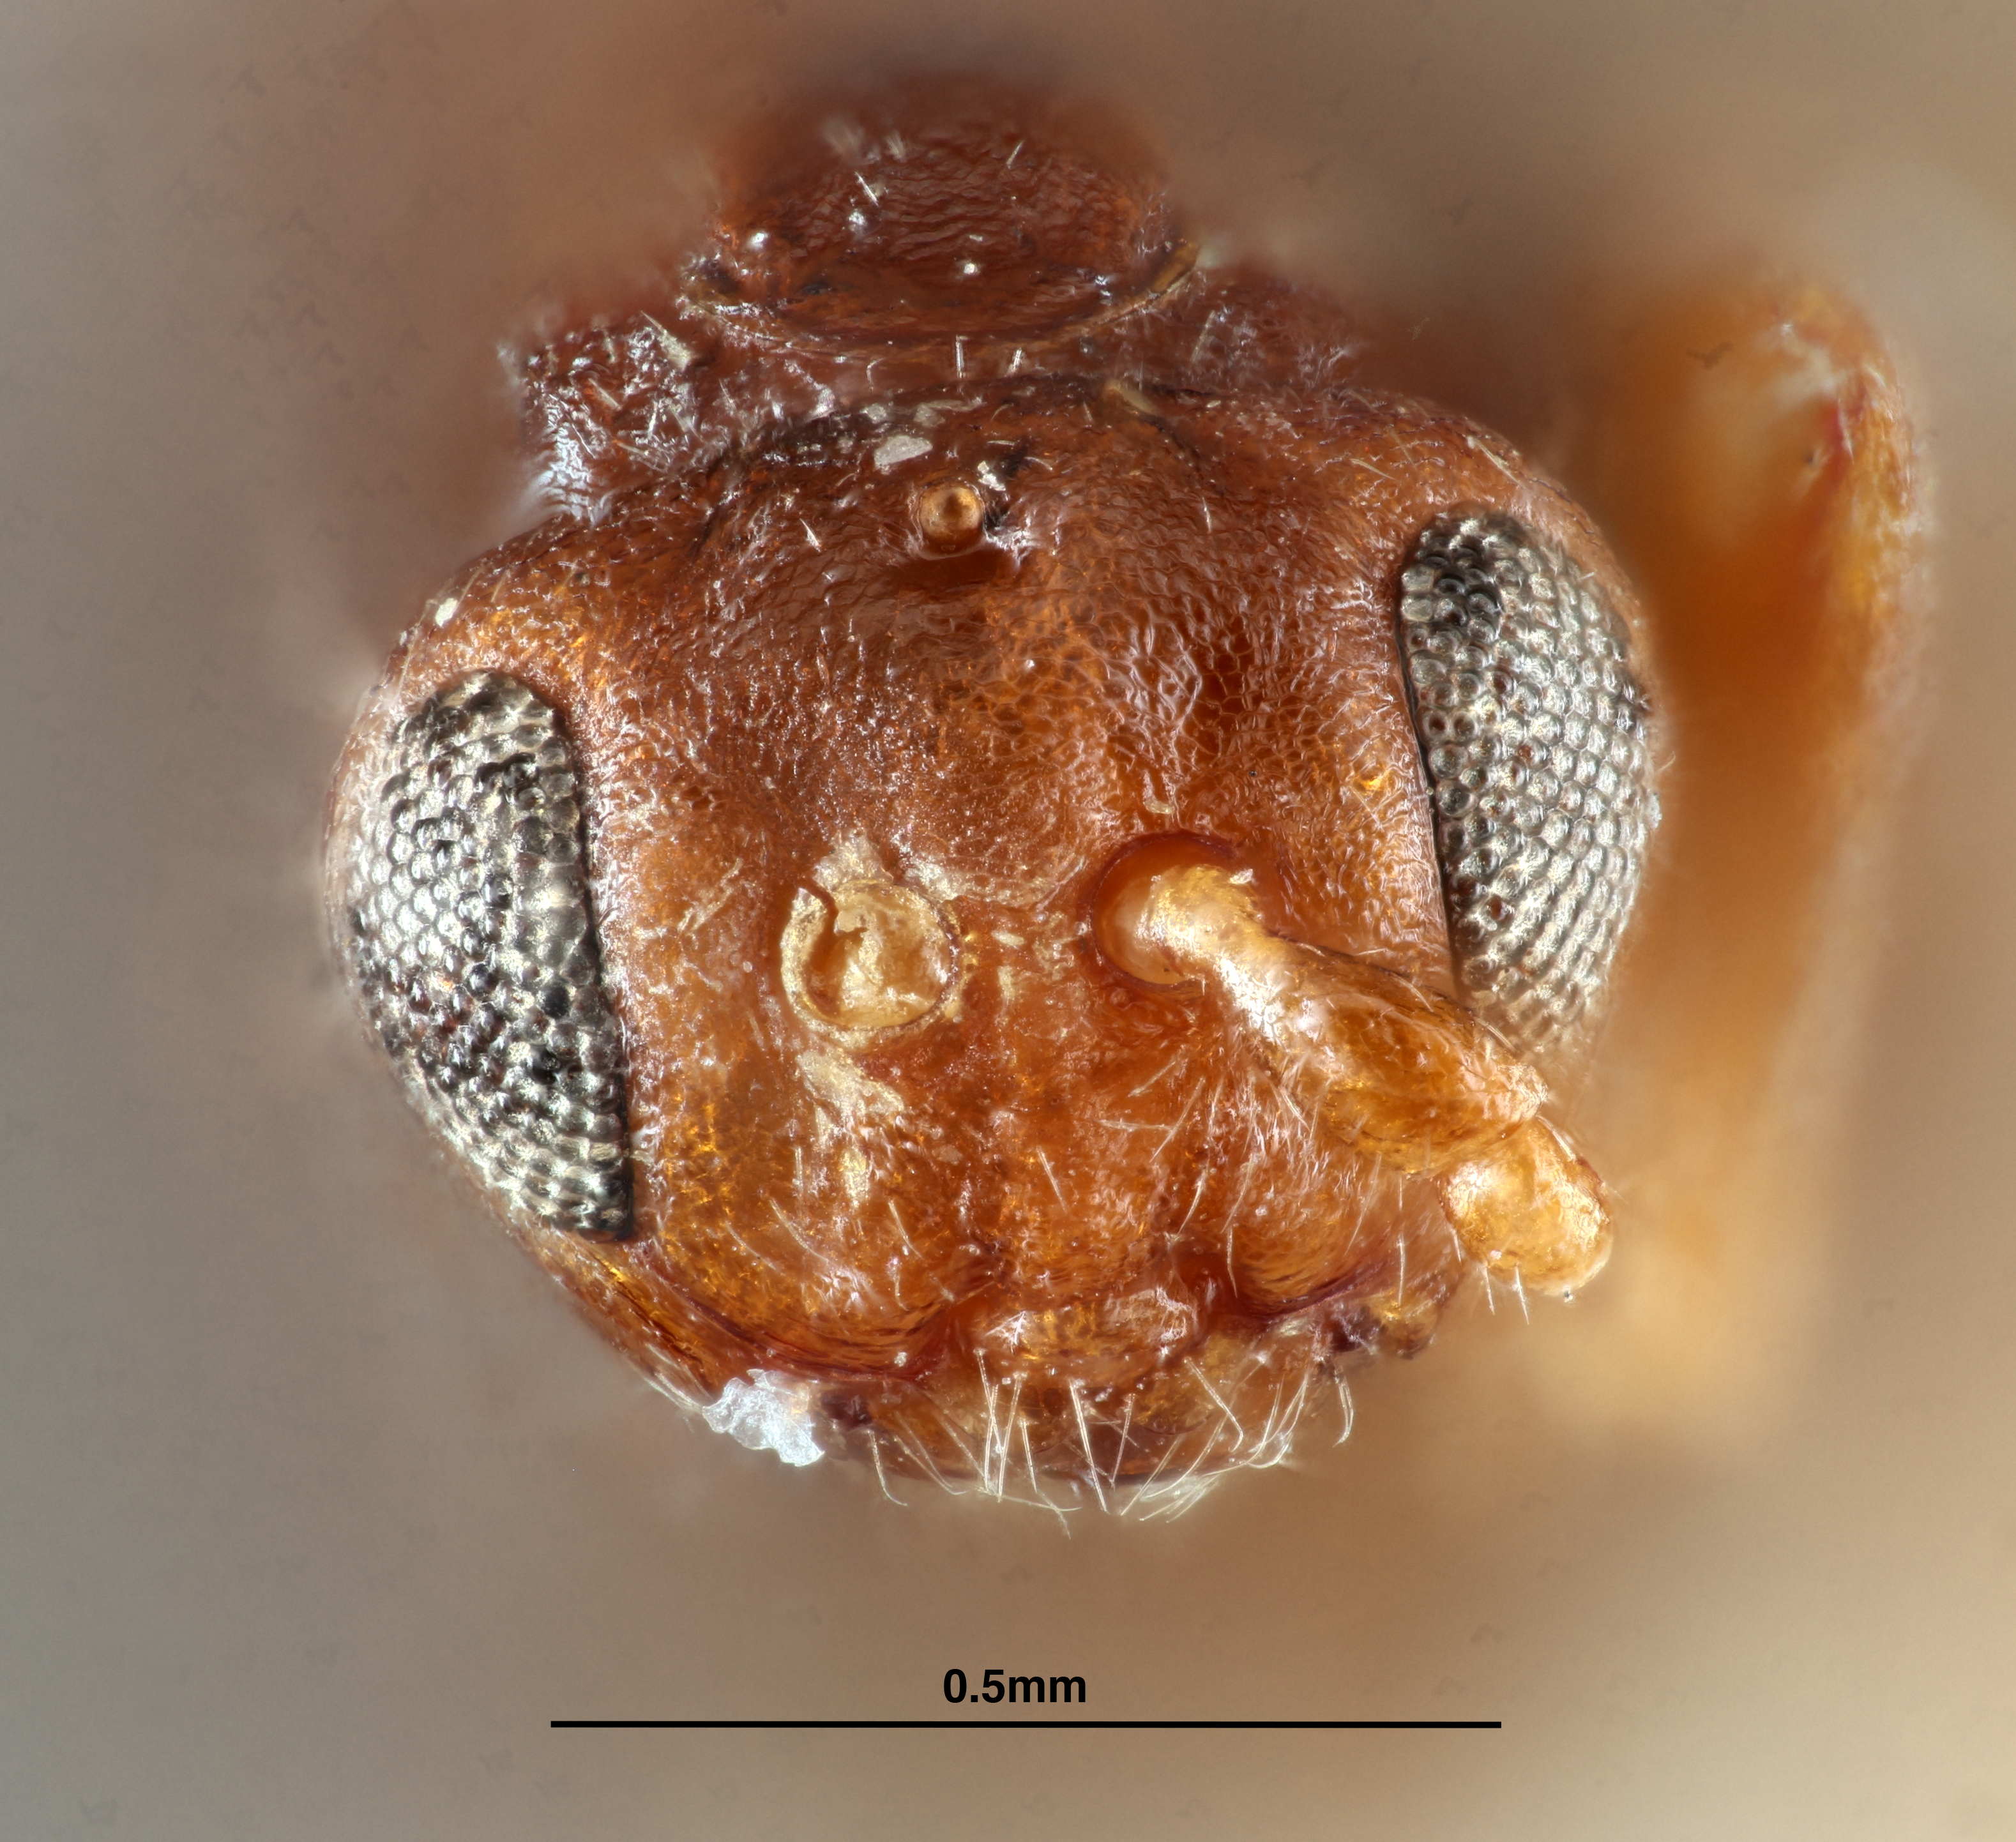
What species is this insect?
Acraspis compressus
